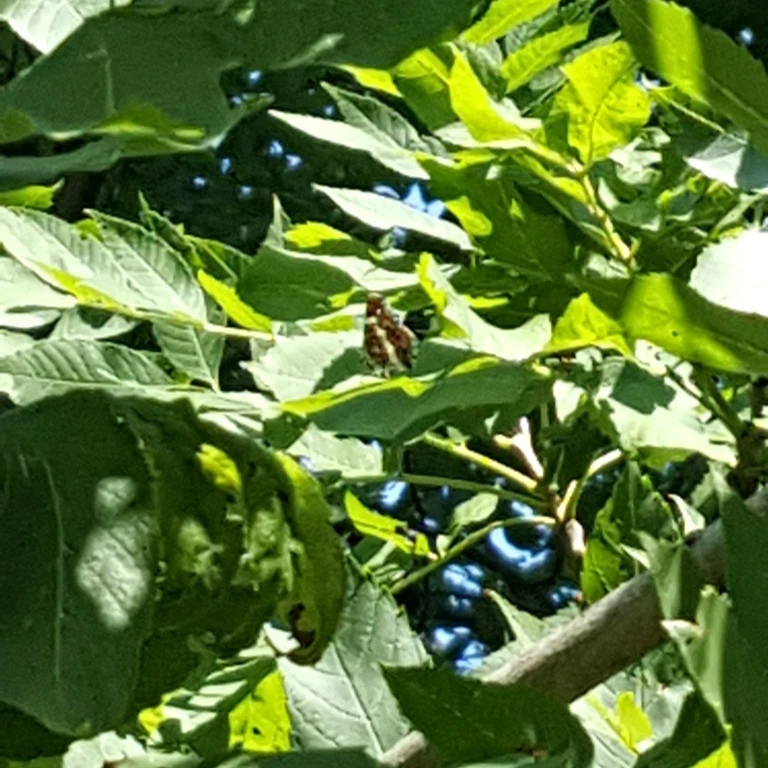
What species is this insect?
Araschnia levana
